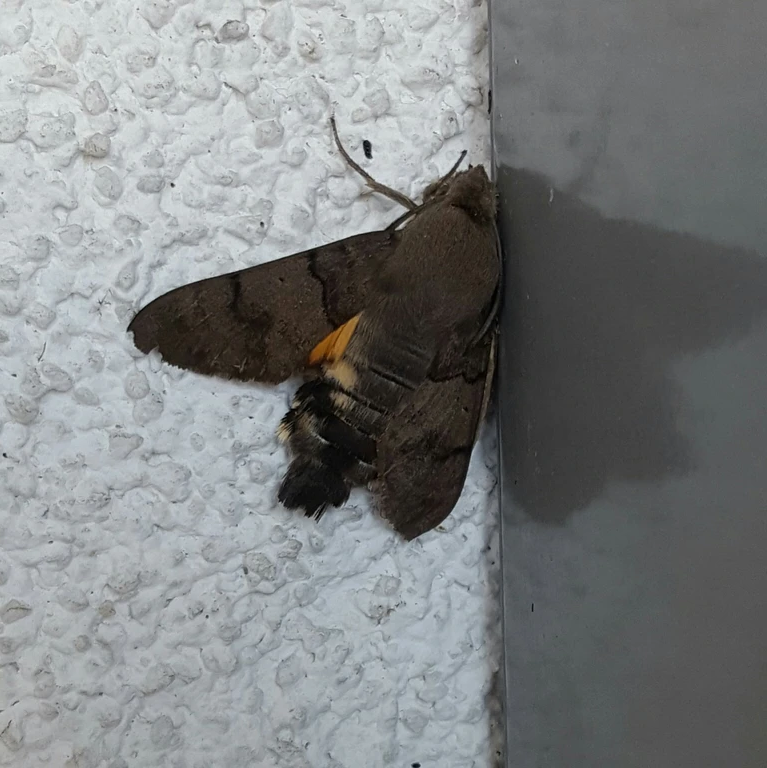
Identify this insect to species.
Macroglossum stellatarum
